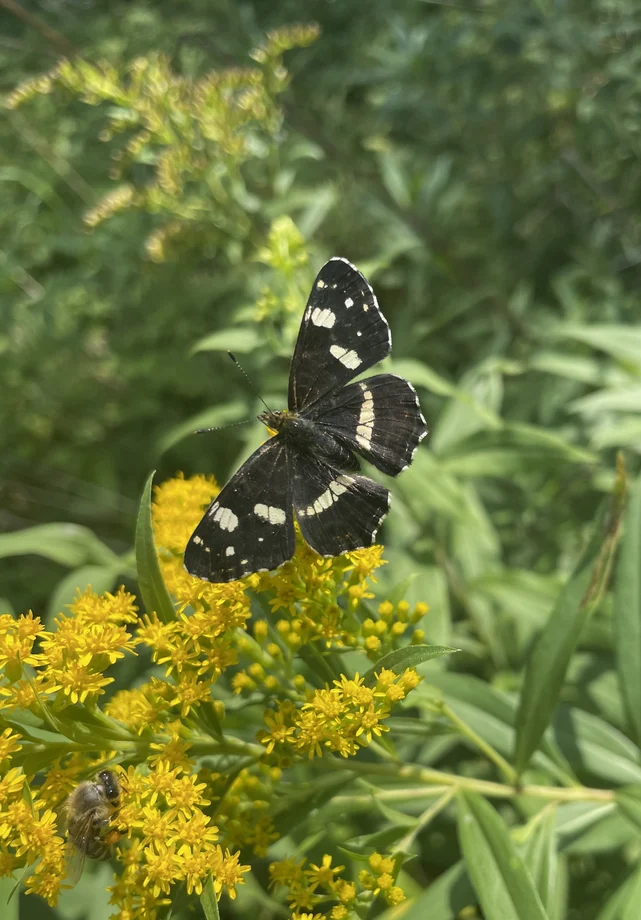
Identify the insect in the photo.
Araschnia levana
